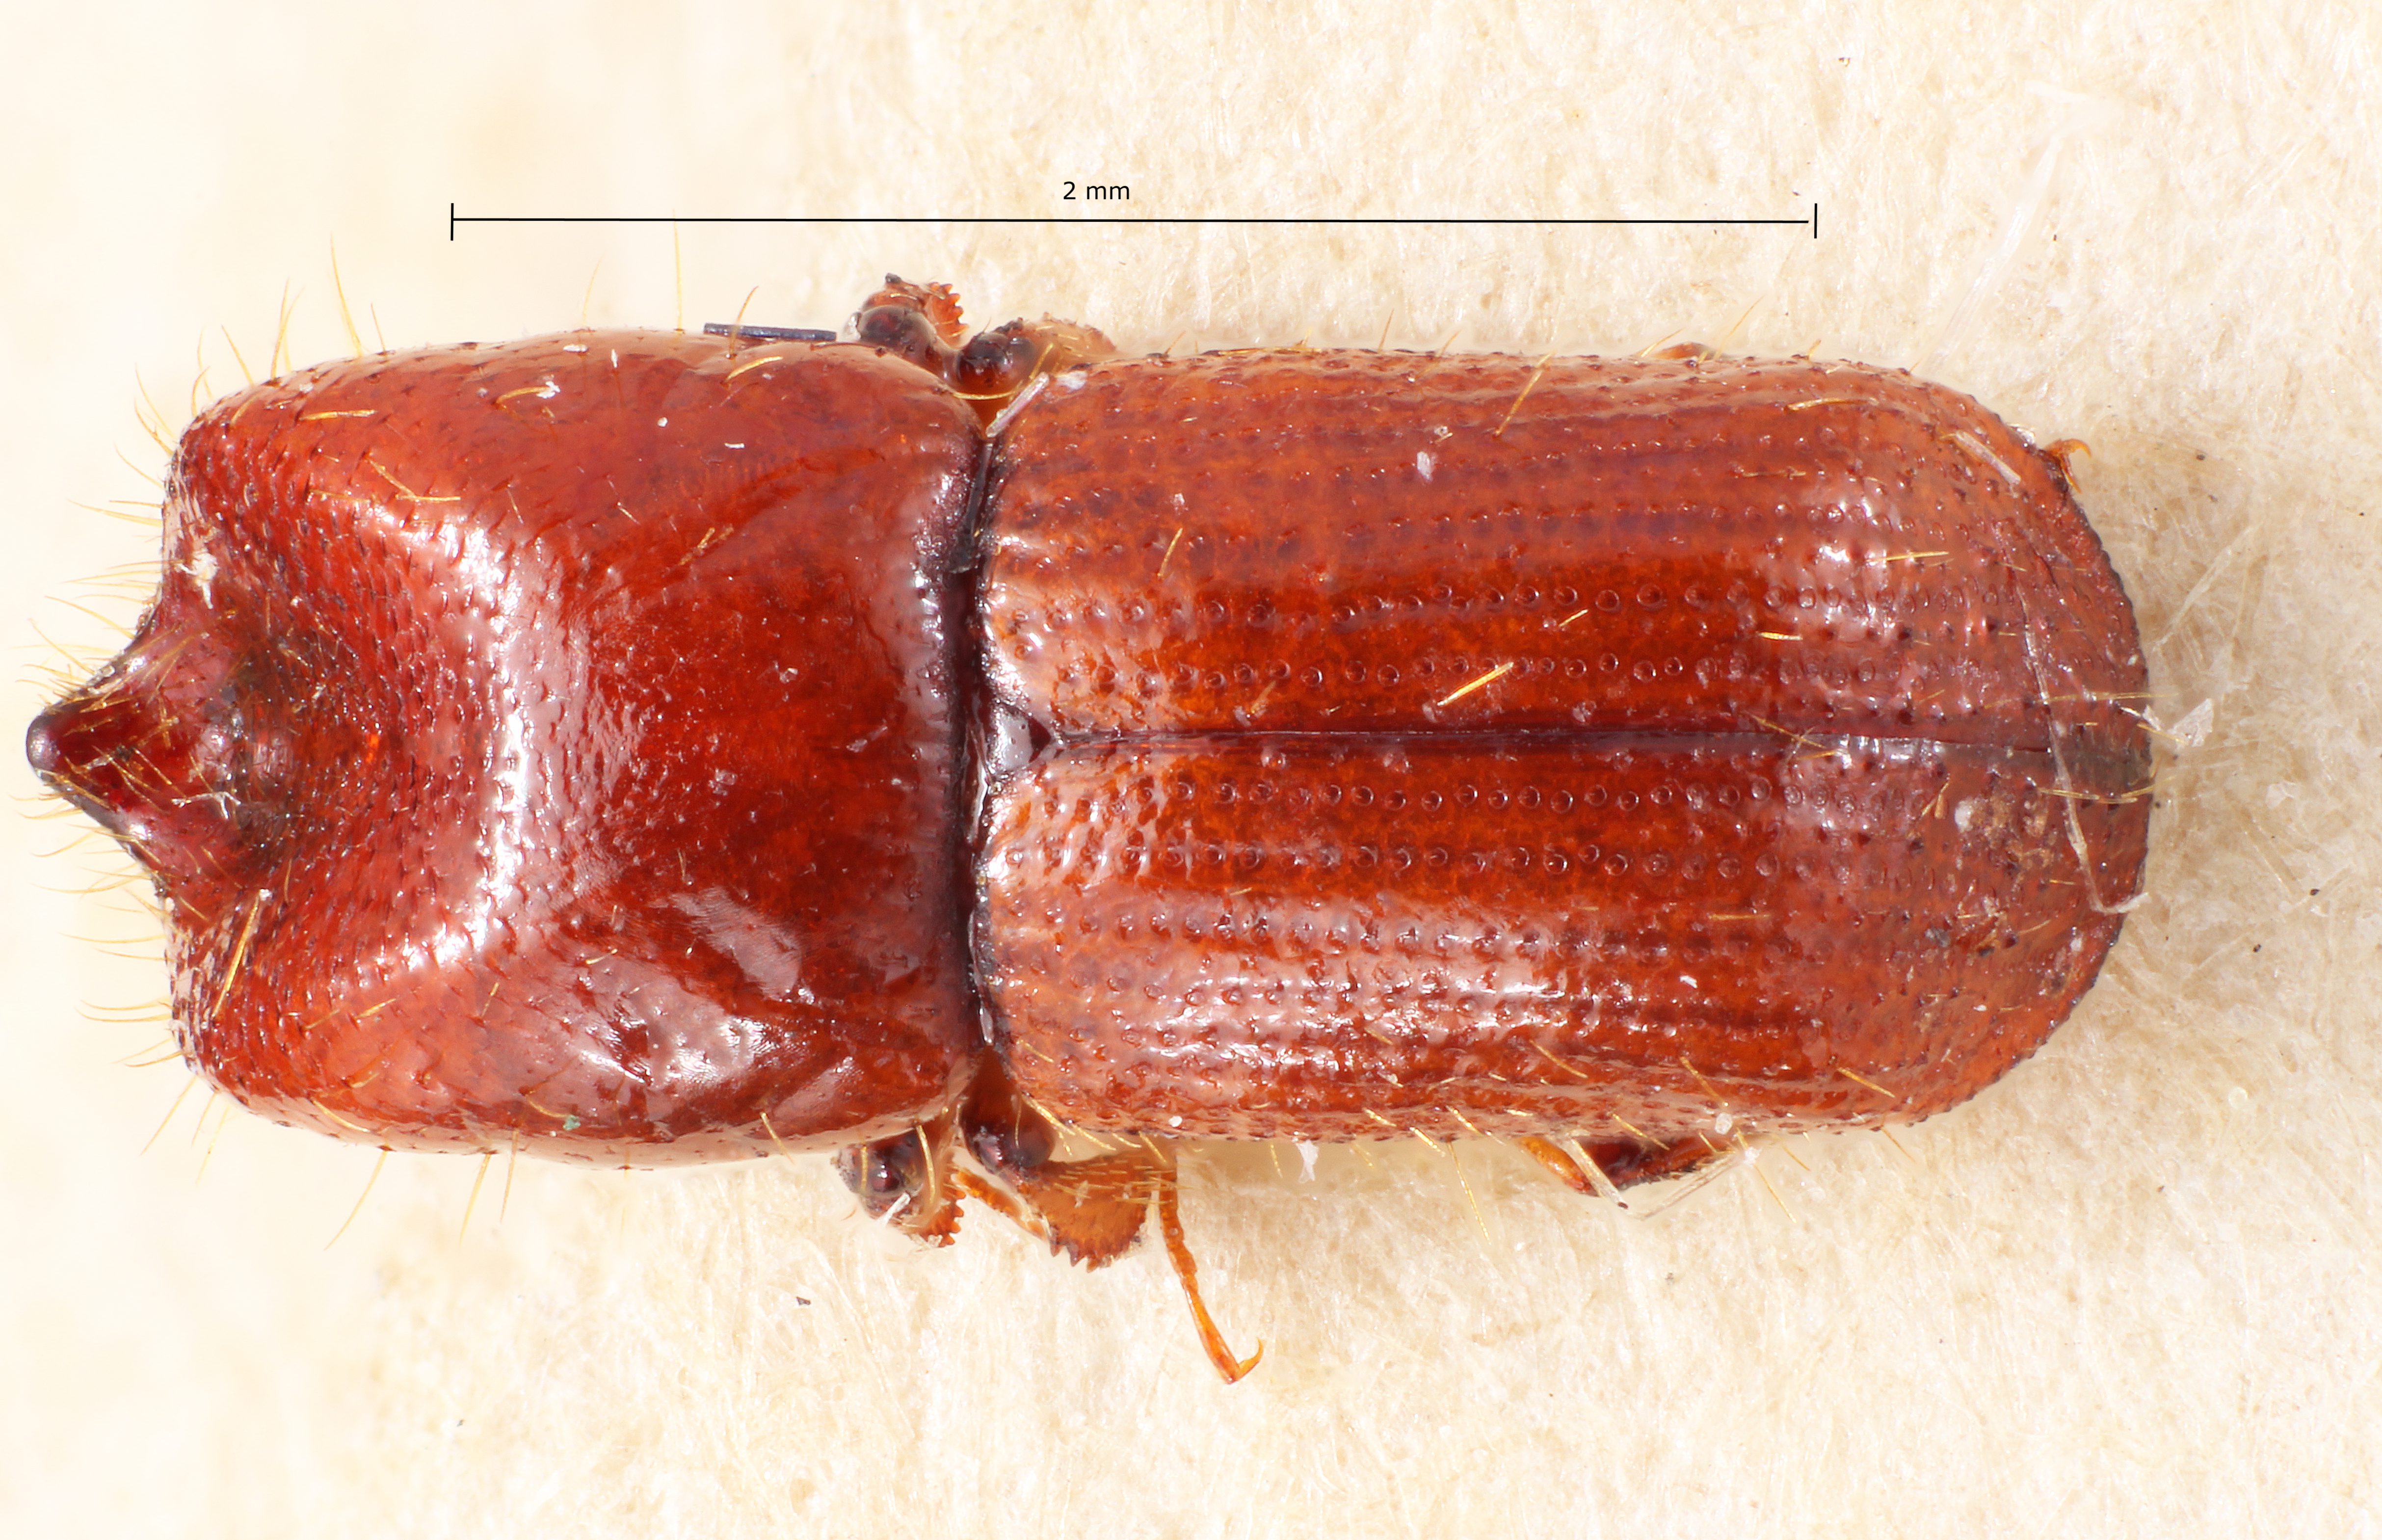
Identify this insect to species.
Xyleborus novagranadensis
